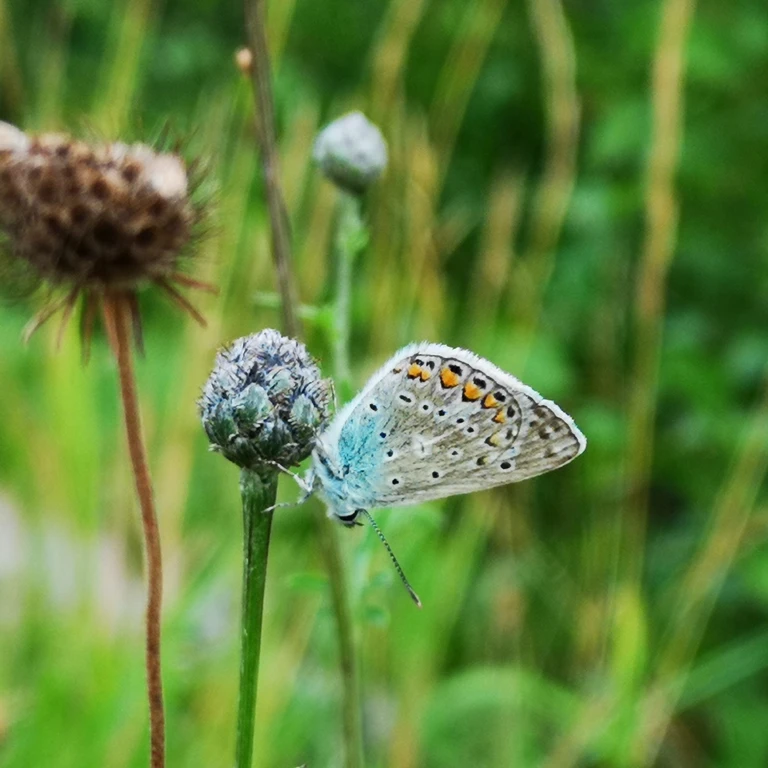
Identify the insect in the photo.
Polyommatus icarus
